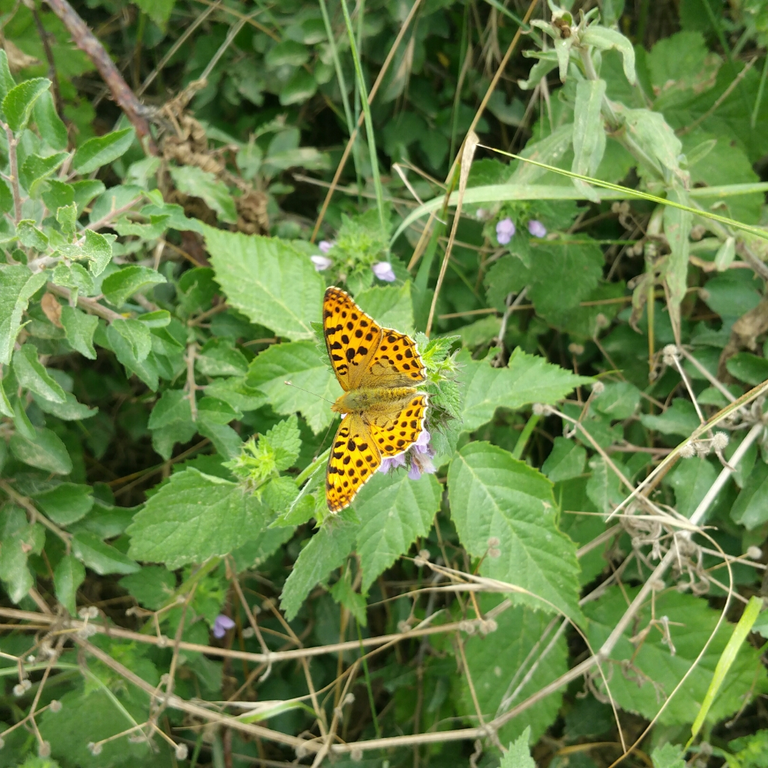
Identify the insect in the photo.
Issoria lathonia
